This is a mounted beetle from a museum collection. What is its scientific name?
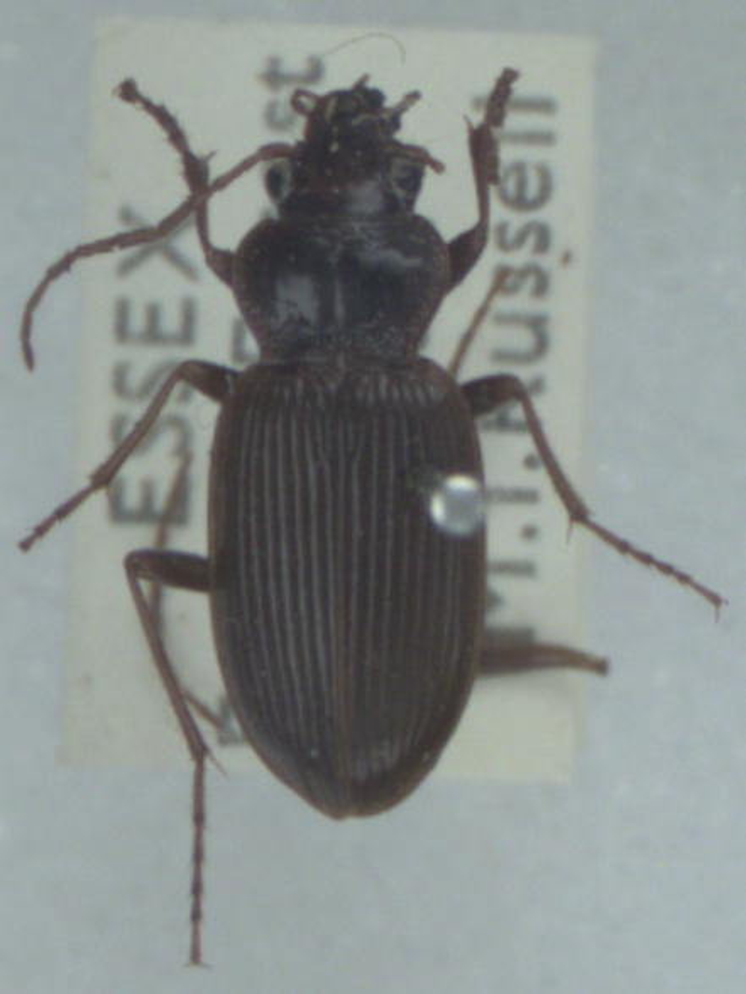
Nebria brevicollis
